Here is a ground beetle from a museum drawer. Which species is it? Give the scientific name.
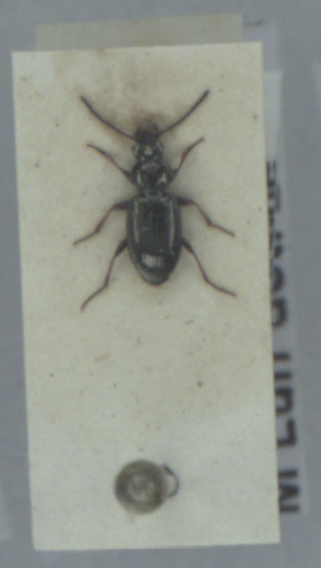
Bembidion properans
